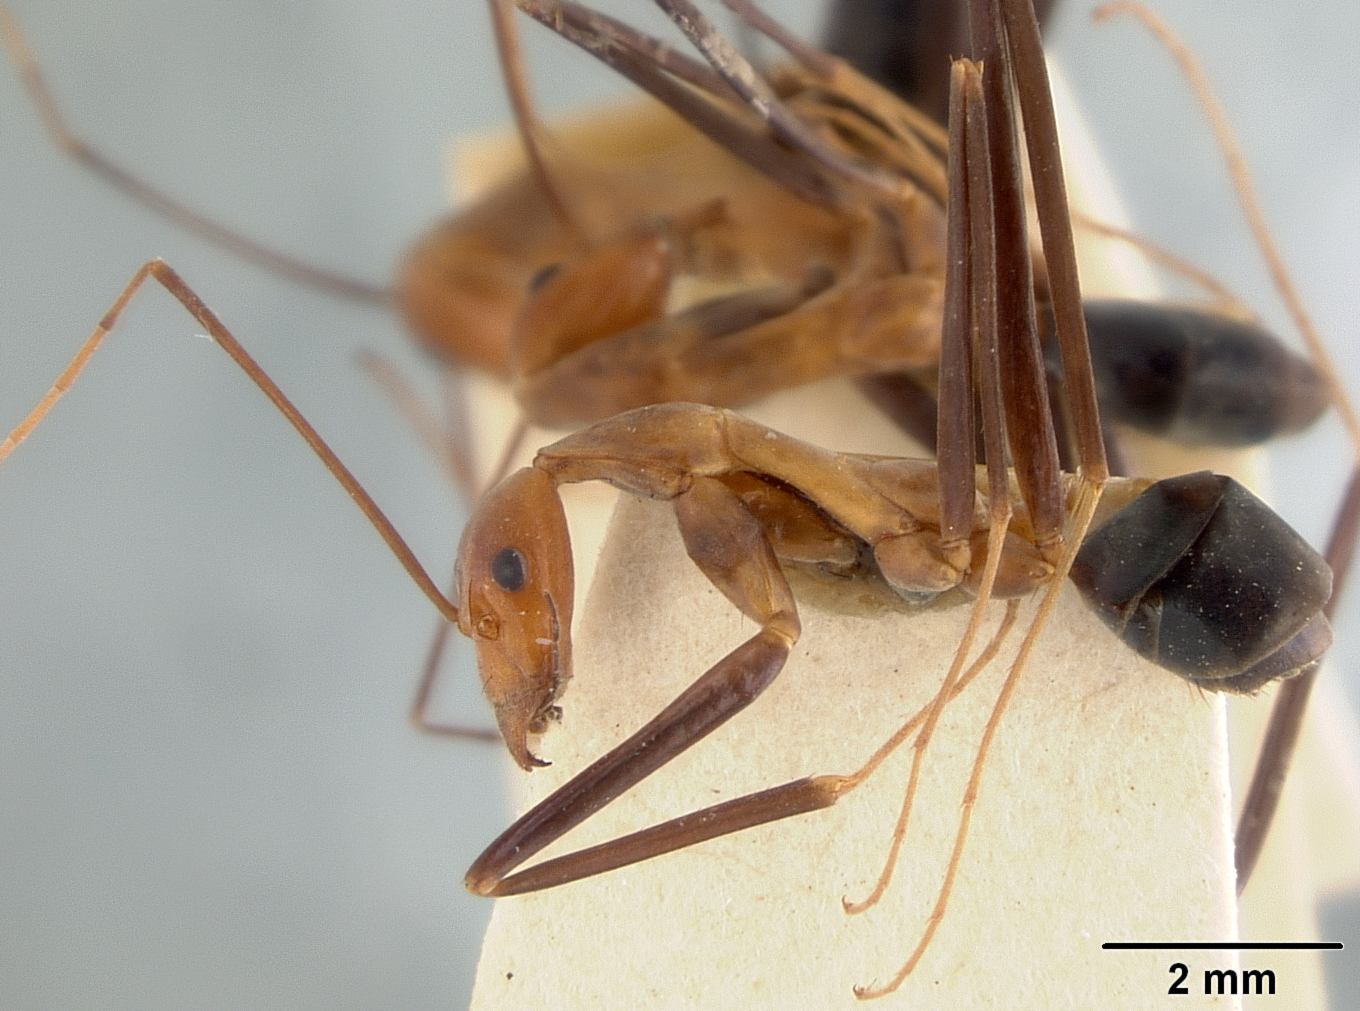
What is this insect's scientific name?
Leptomyrmex erythrocephalus
